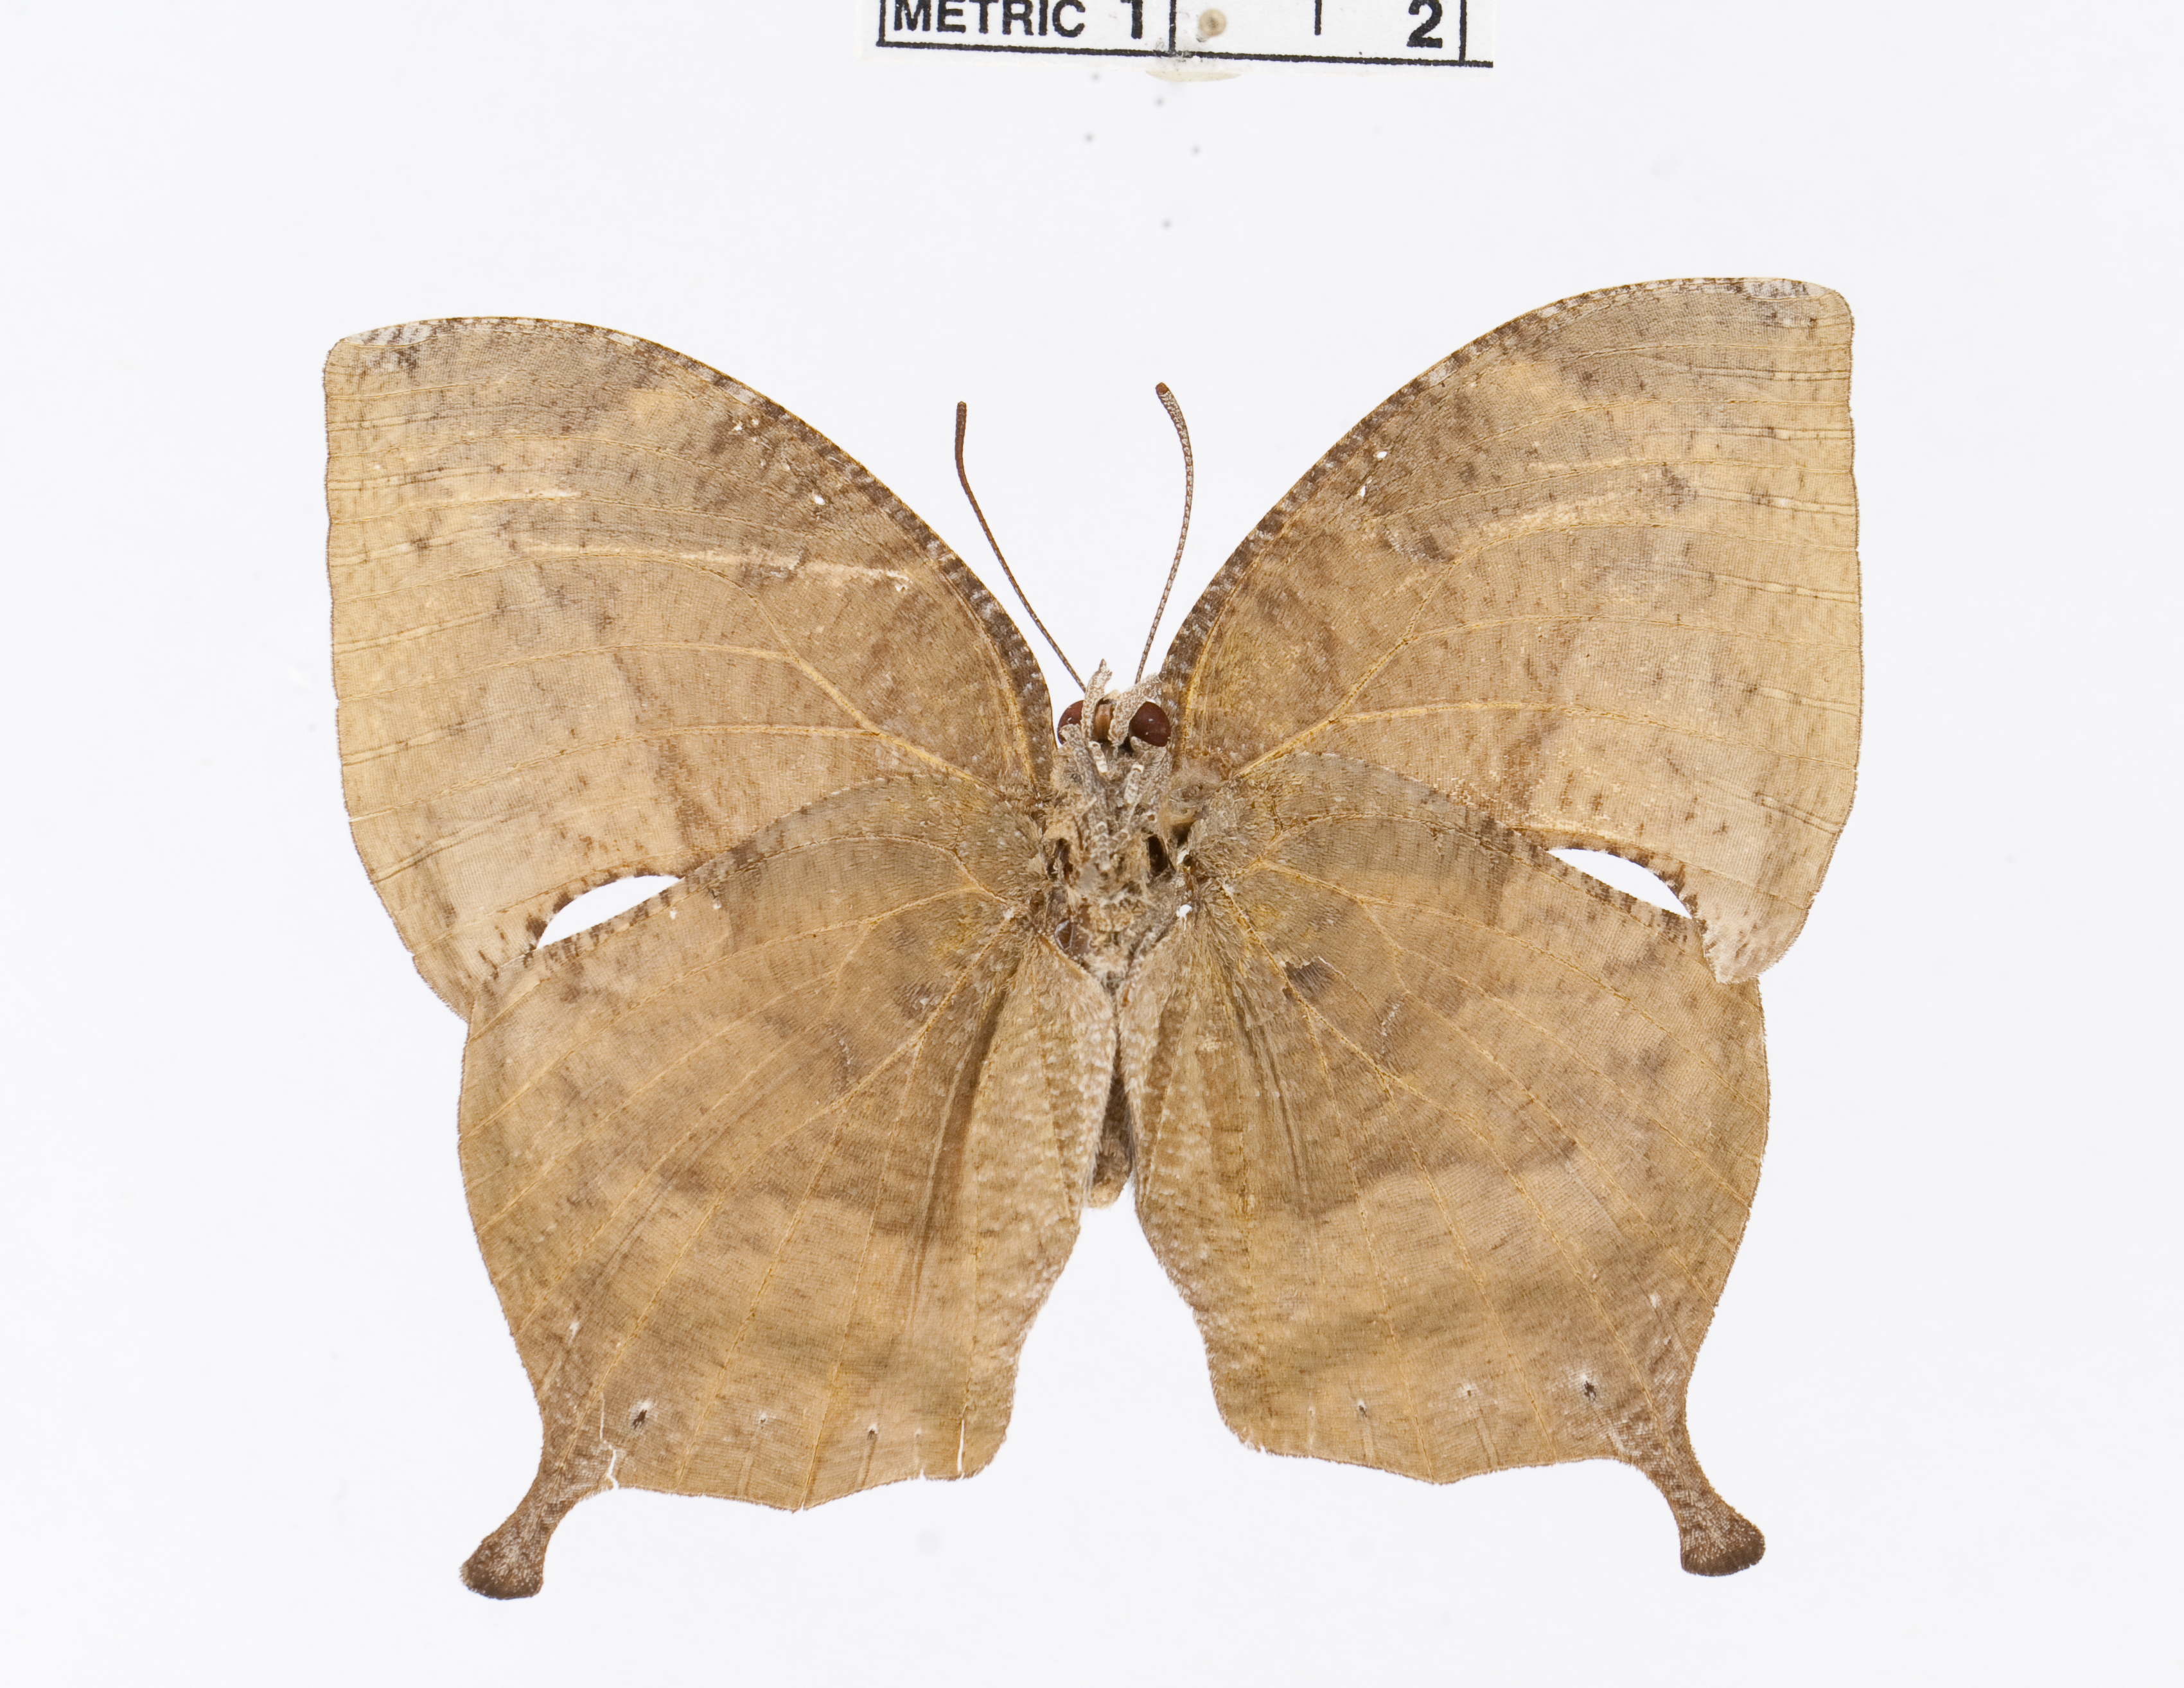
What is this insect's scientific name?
Memphis acidalia
